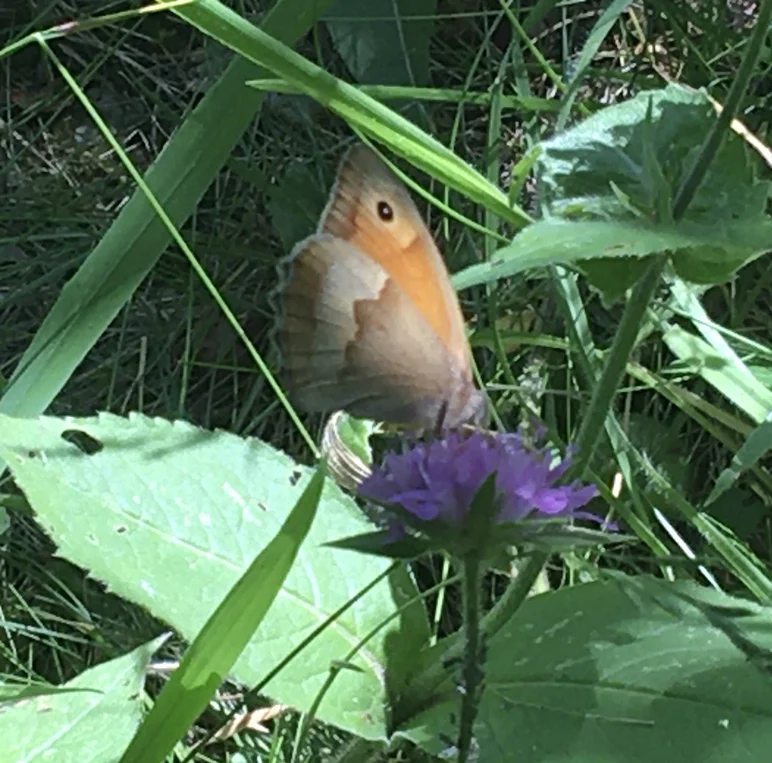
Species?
Maniola jurtina
